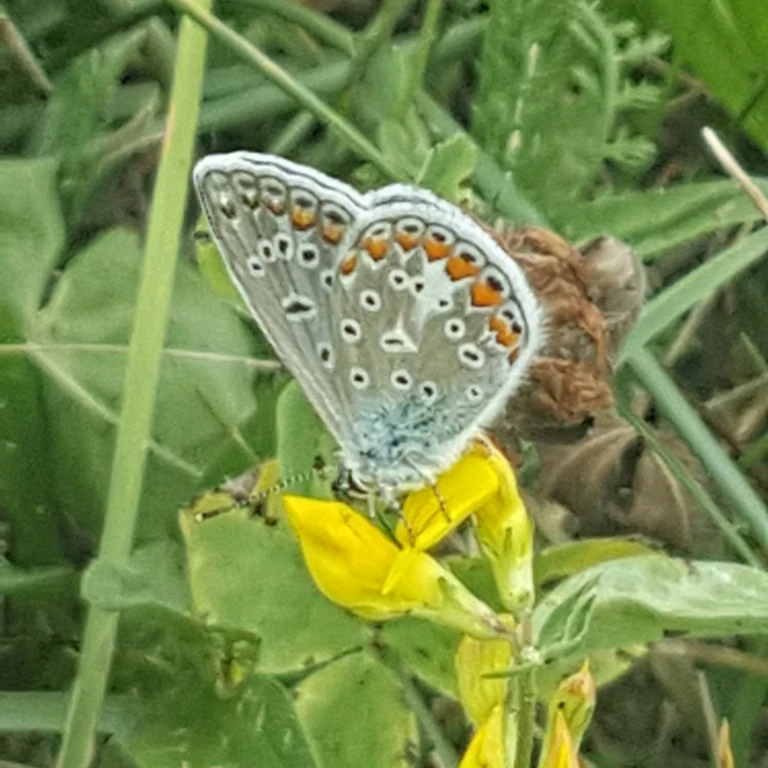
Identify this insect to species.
Polyommatus icarus
